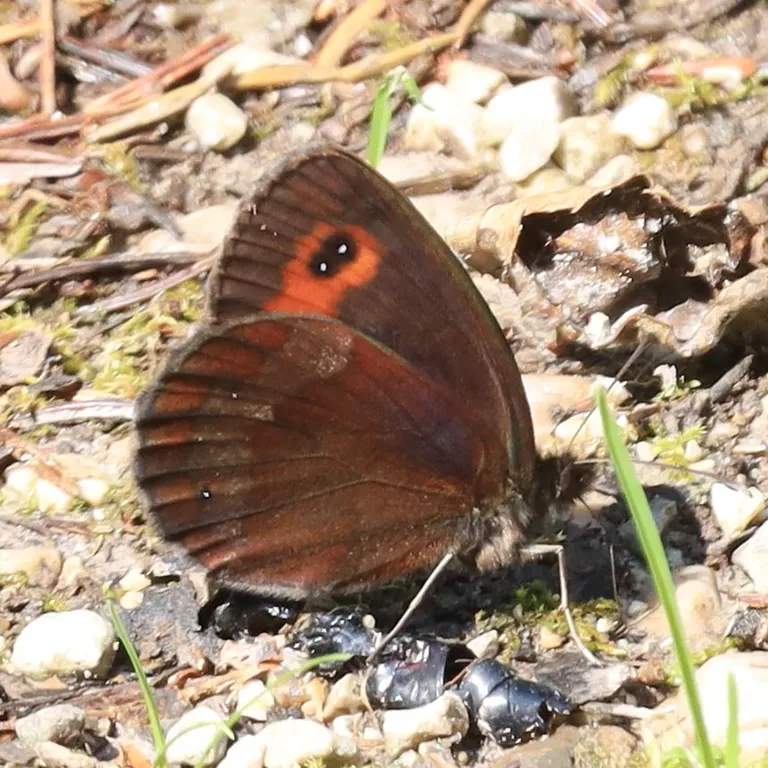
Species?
Erebia aethiops
